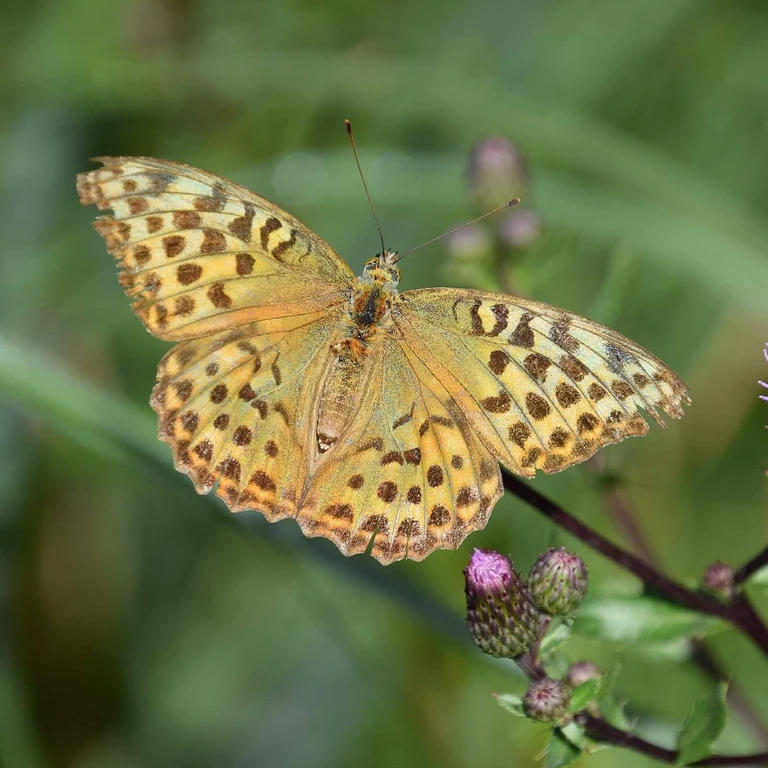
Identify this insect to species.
Argynnis paphia
